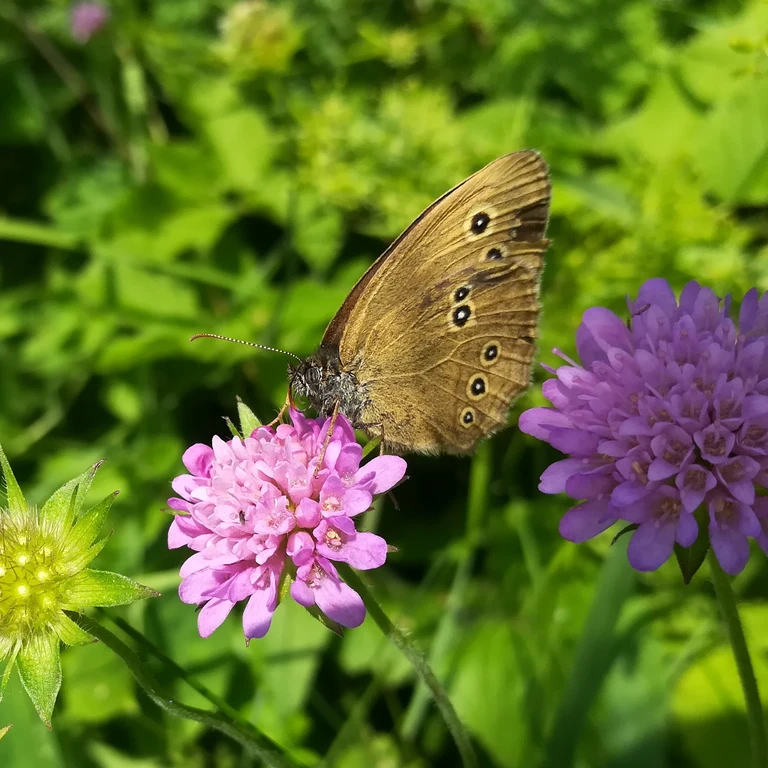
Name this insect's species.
Aphantopus hyperantus
